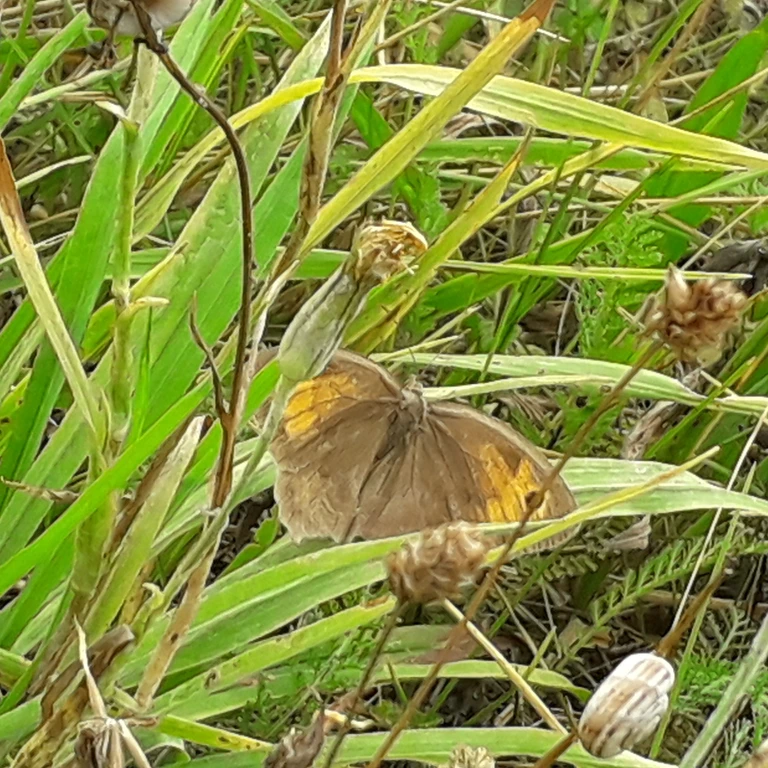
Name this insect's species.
Maniola jurtina
